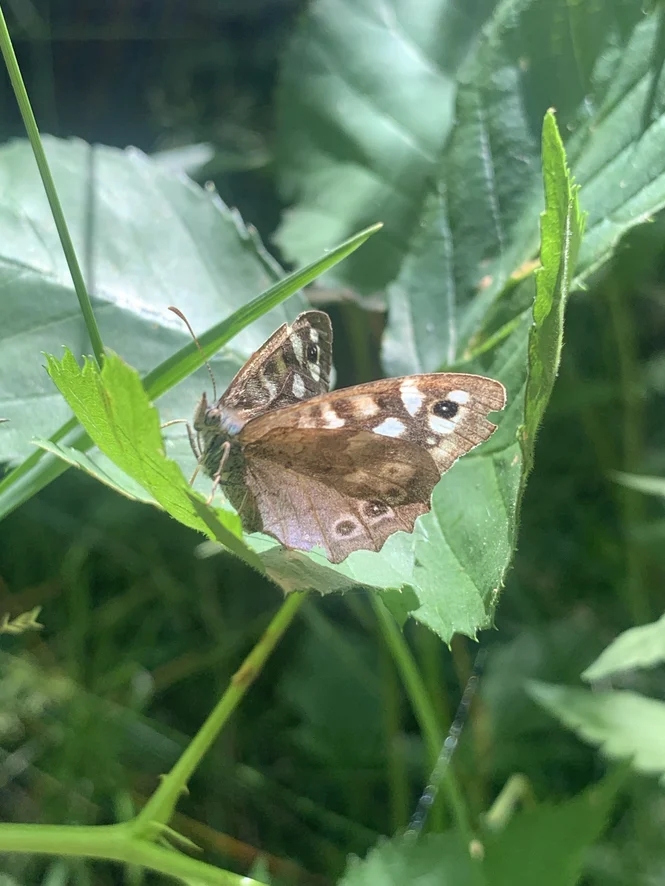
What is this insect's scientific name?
Pararge aegeria
